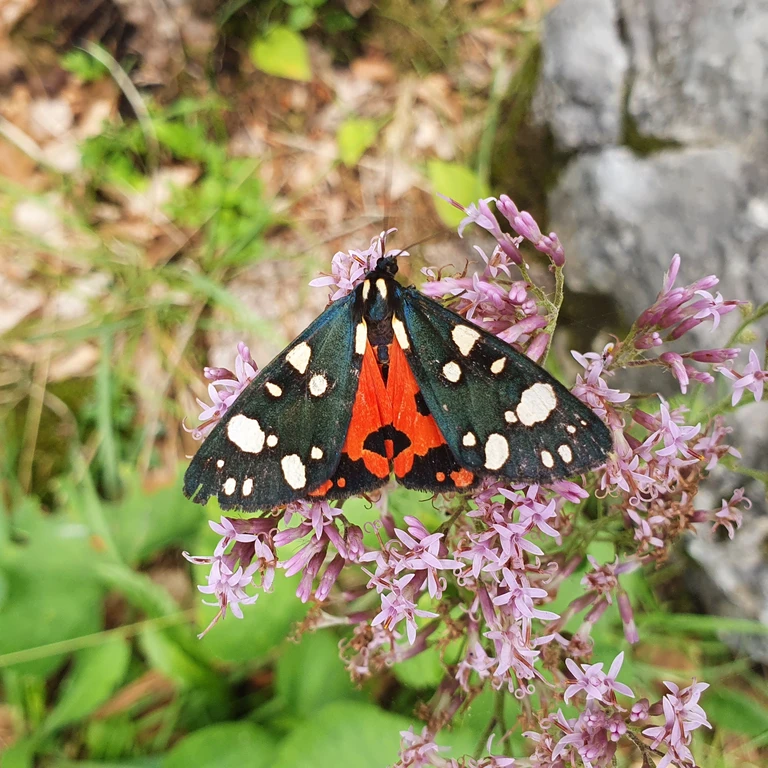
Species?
Callimorpha dominula
